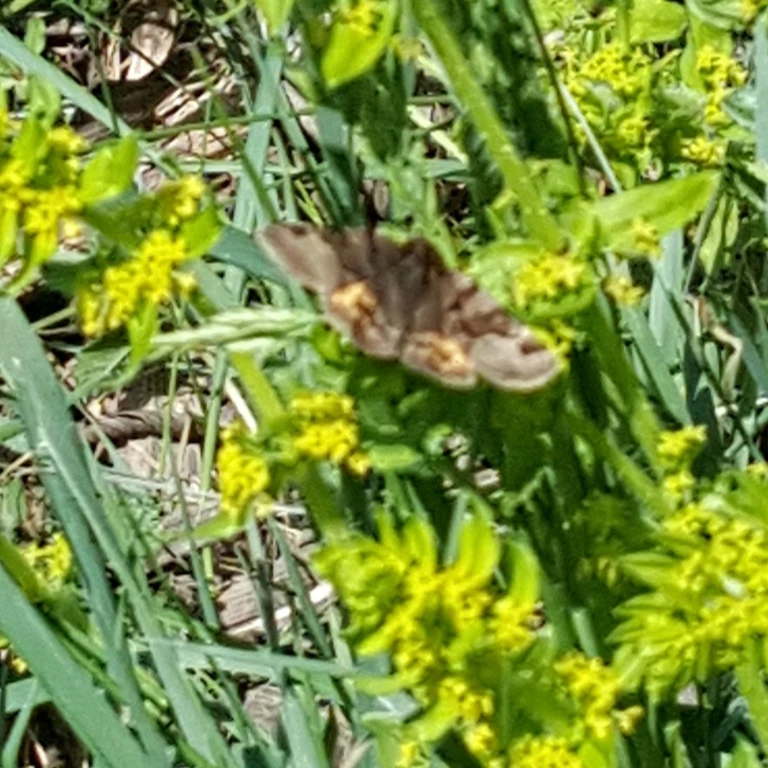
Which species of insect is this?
Euclidia glyphica
